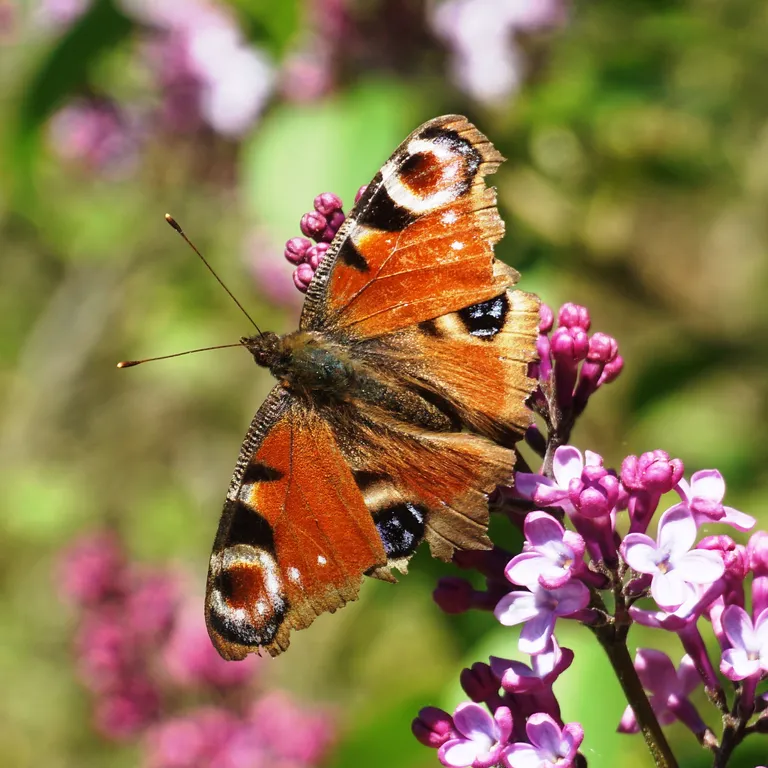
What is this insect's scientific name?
Aglais io
